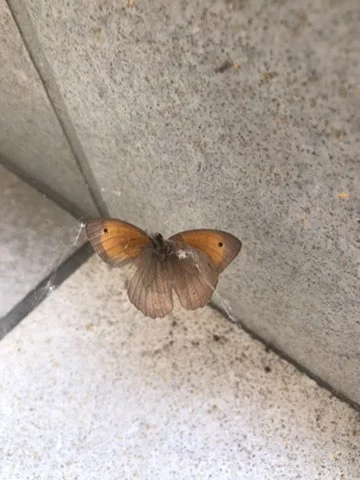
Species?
Maniola jurtina
